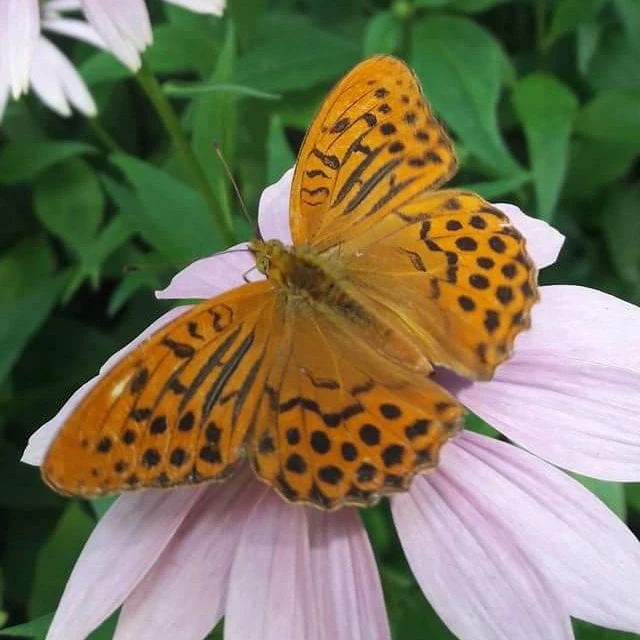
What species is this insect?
Argynnis paphia
